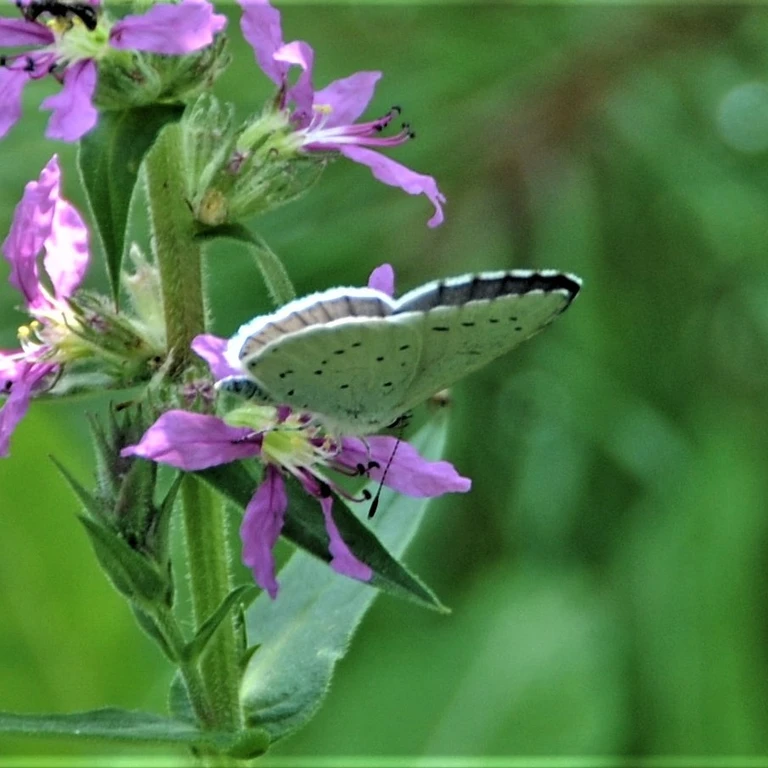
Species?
Celastrina argiolus
